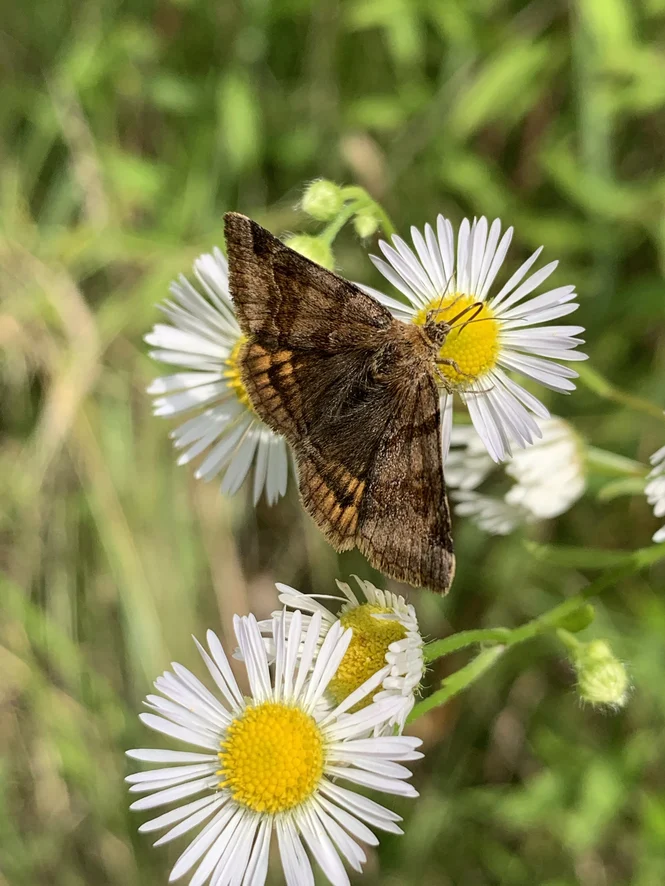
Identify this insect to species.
Euclidia glyphica
